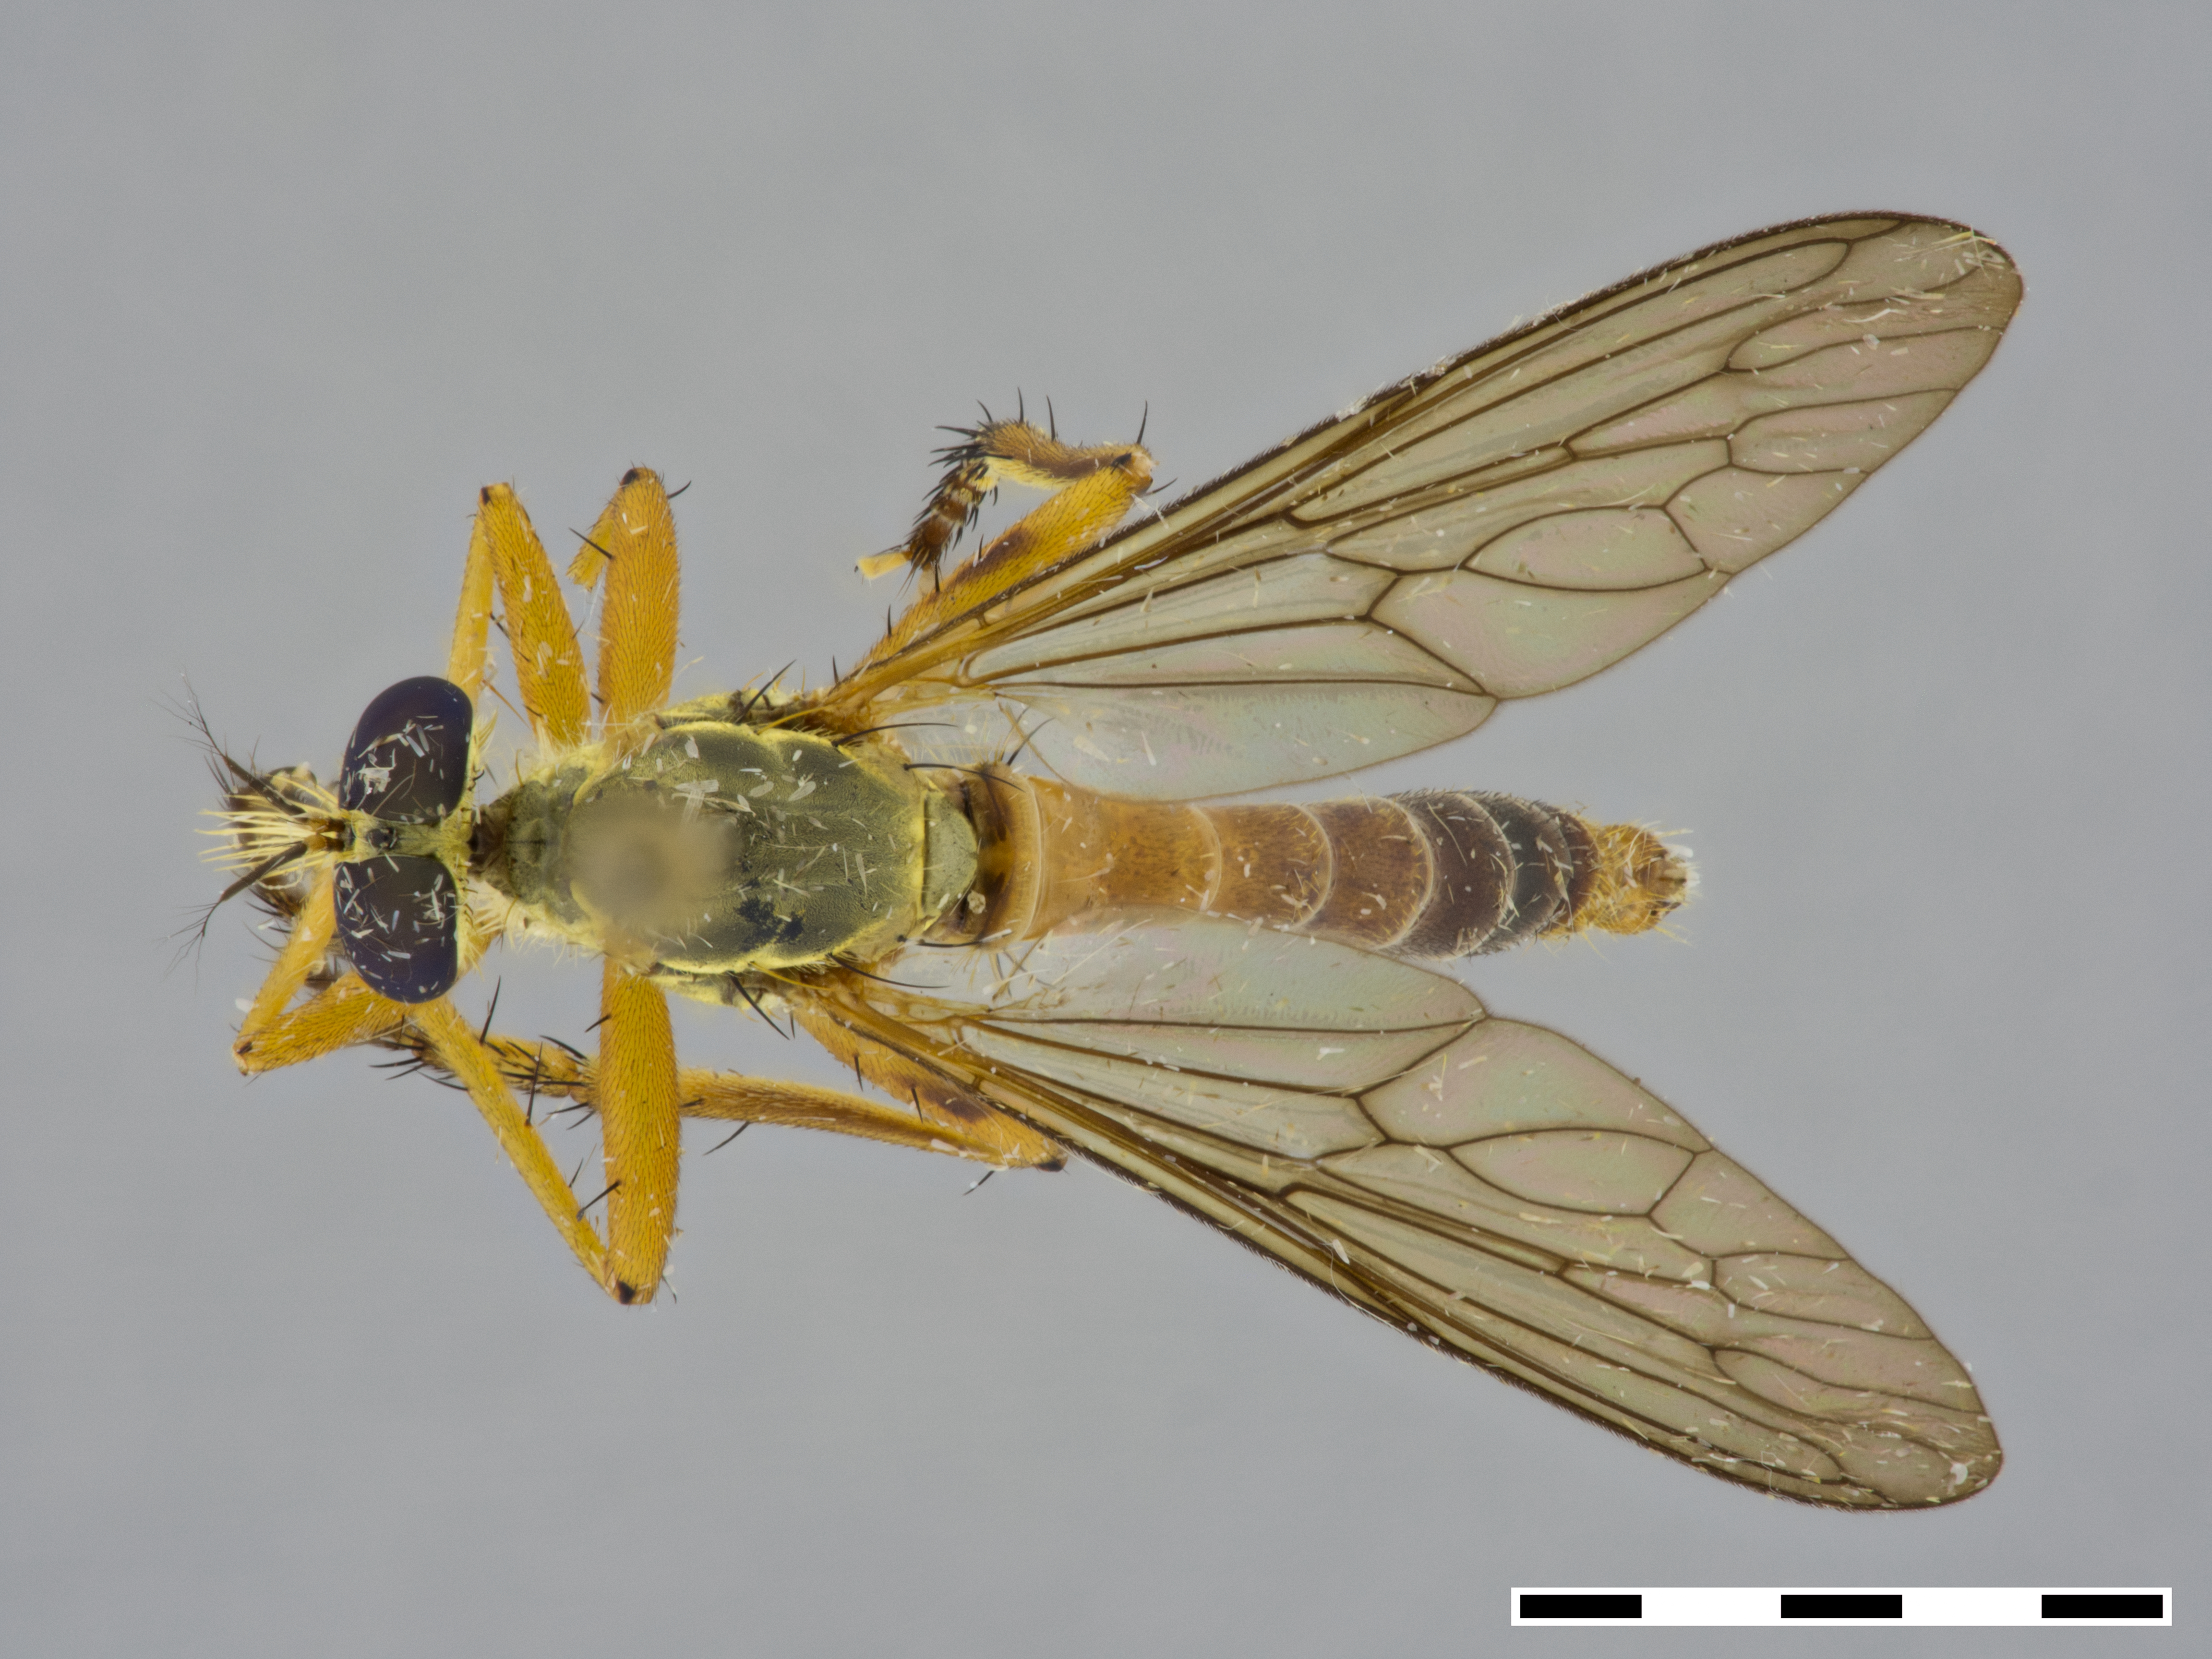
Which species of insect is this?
Michotamia fuscifemorata
